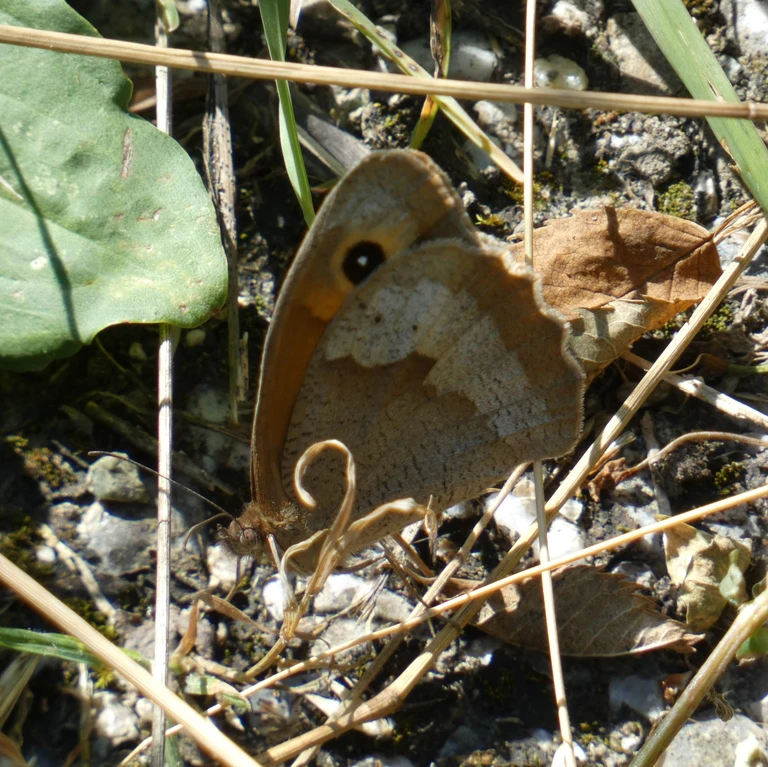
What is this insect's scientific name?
Maniola jurtina
